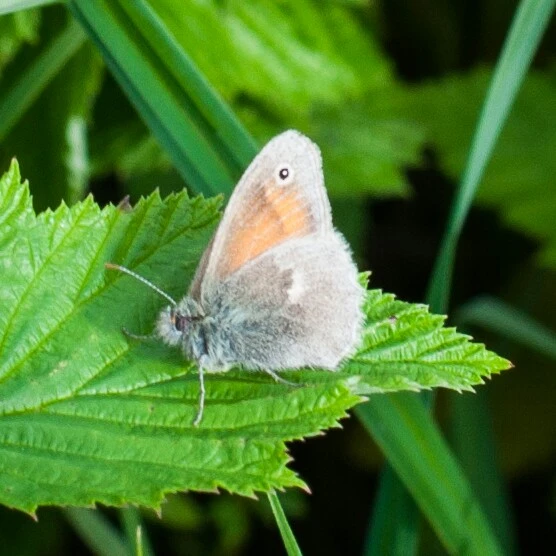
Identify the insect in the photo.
Coenonympha pamphilus
